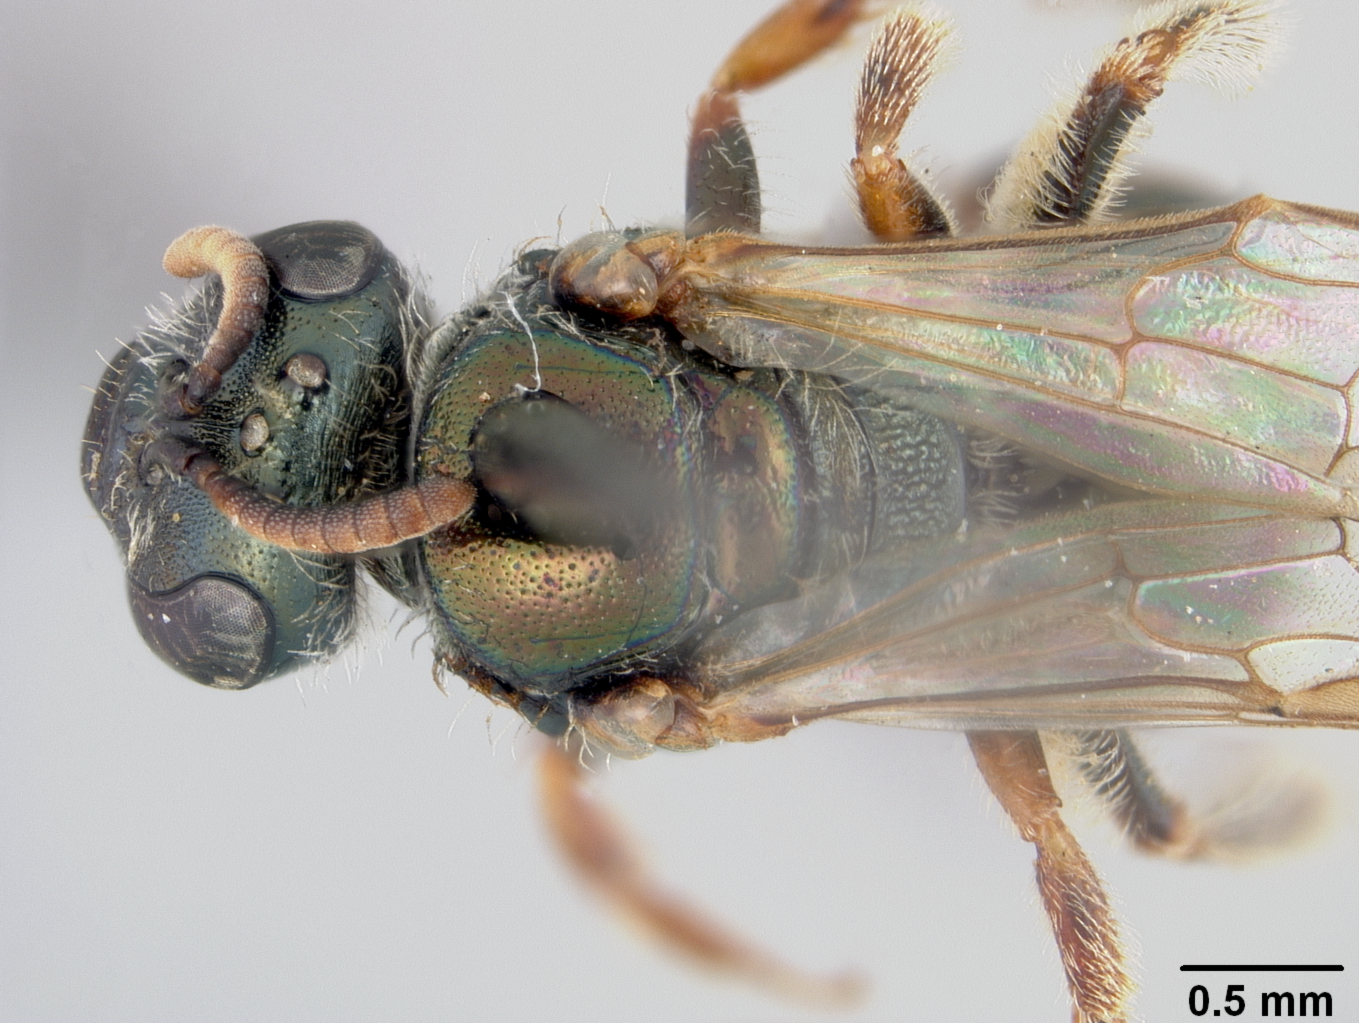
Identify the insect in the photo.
Halictus veronicae
